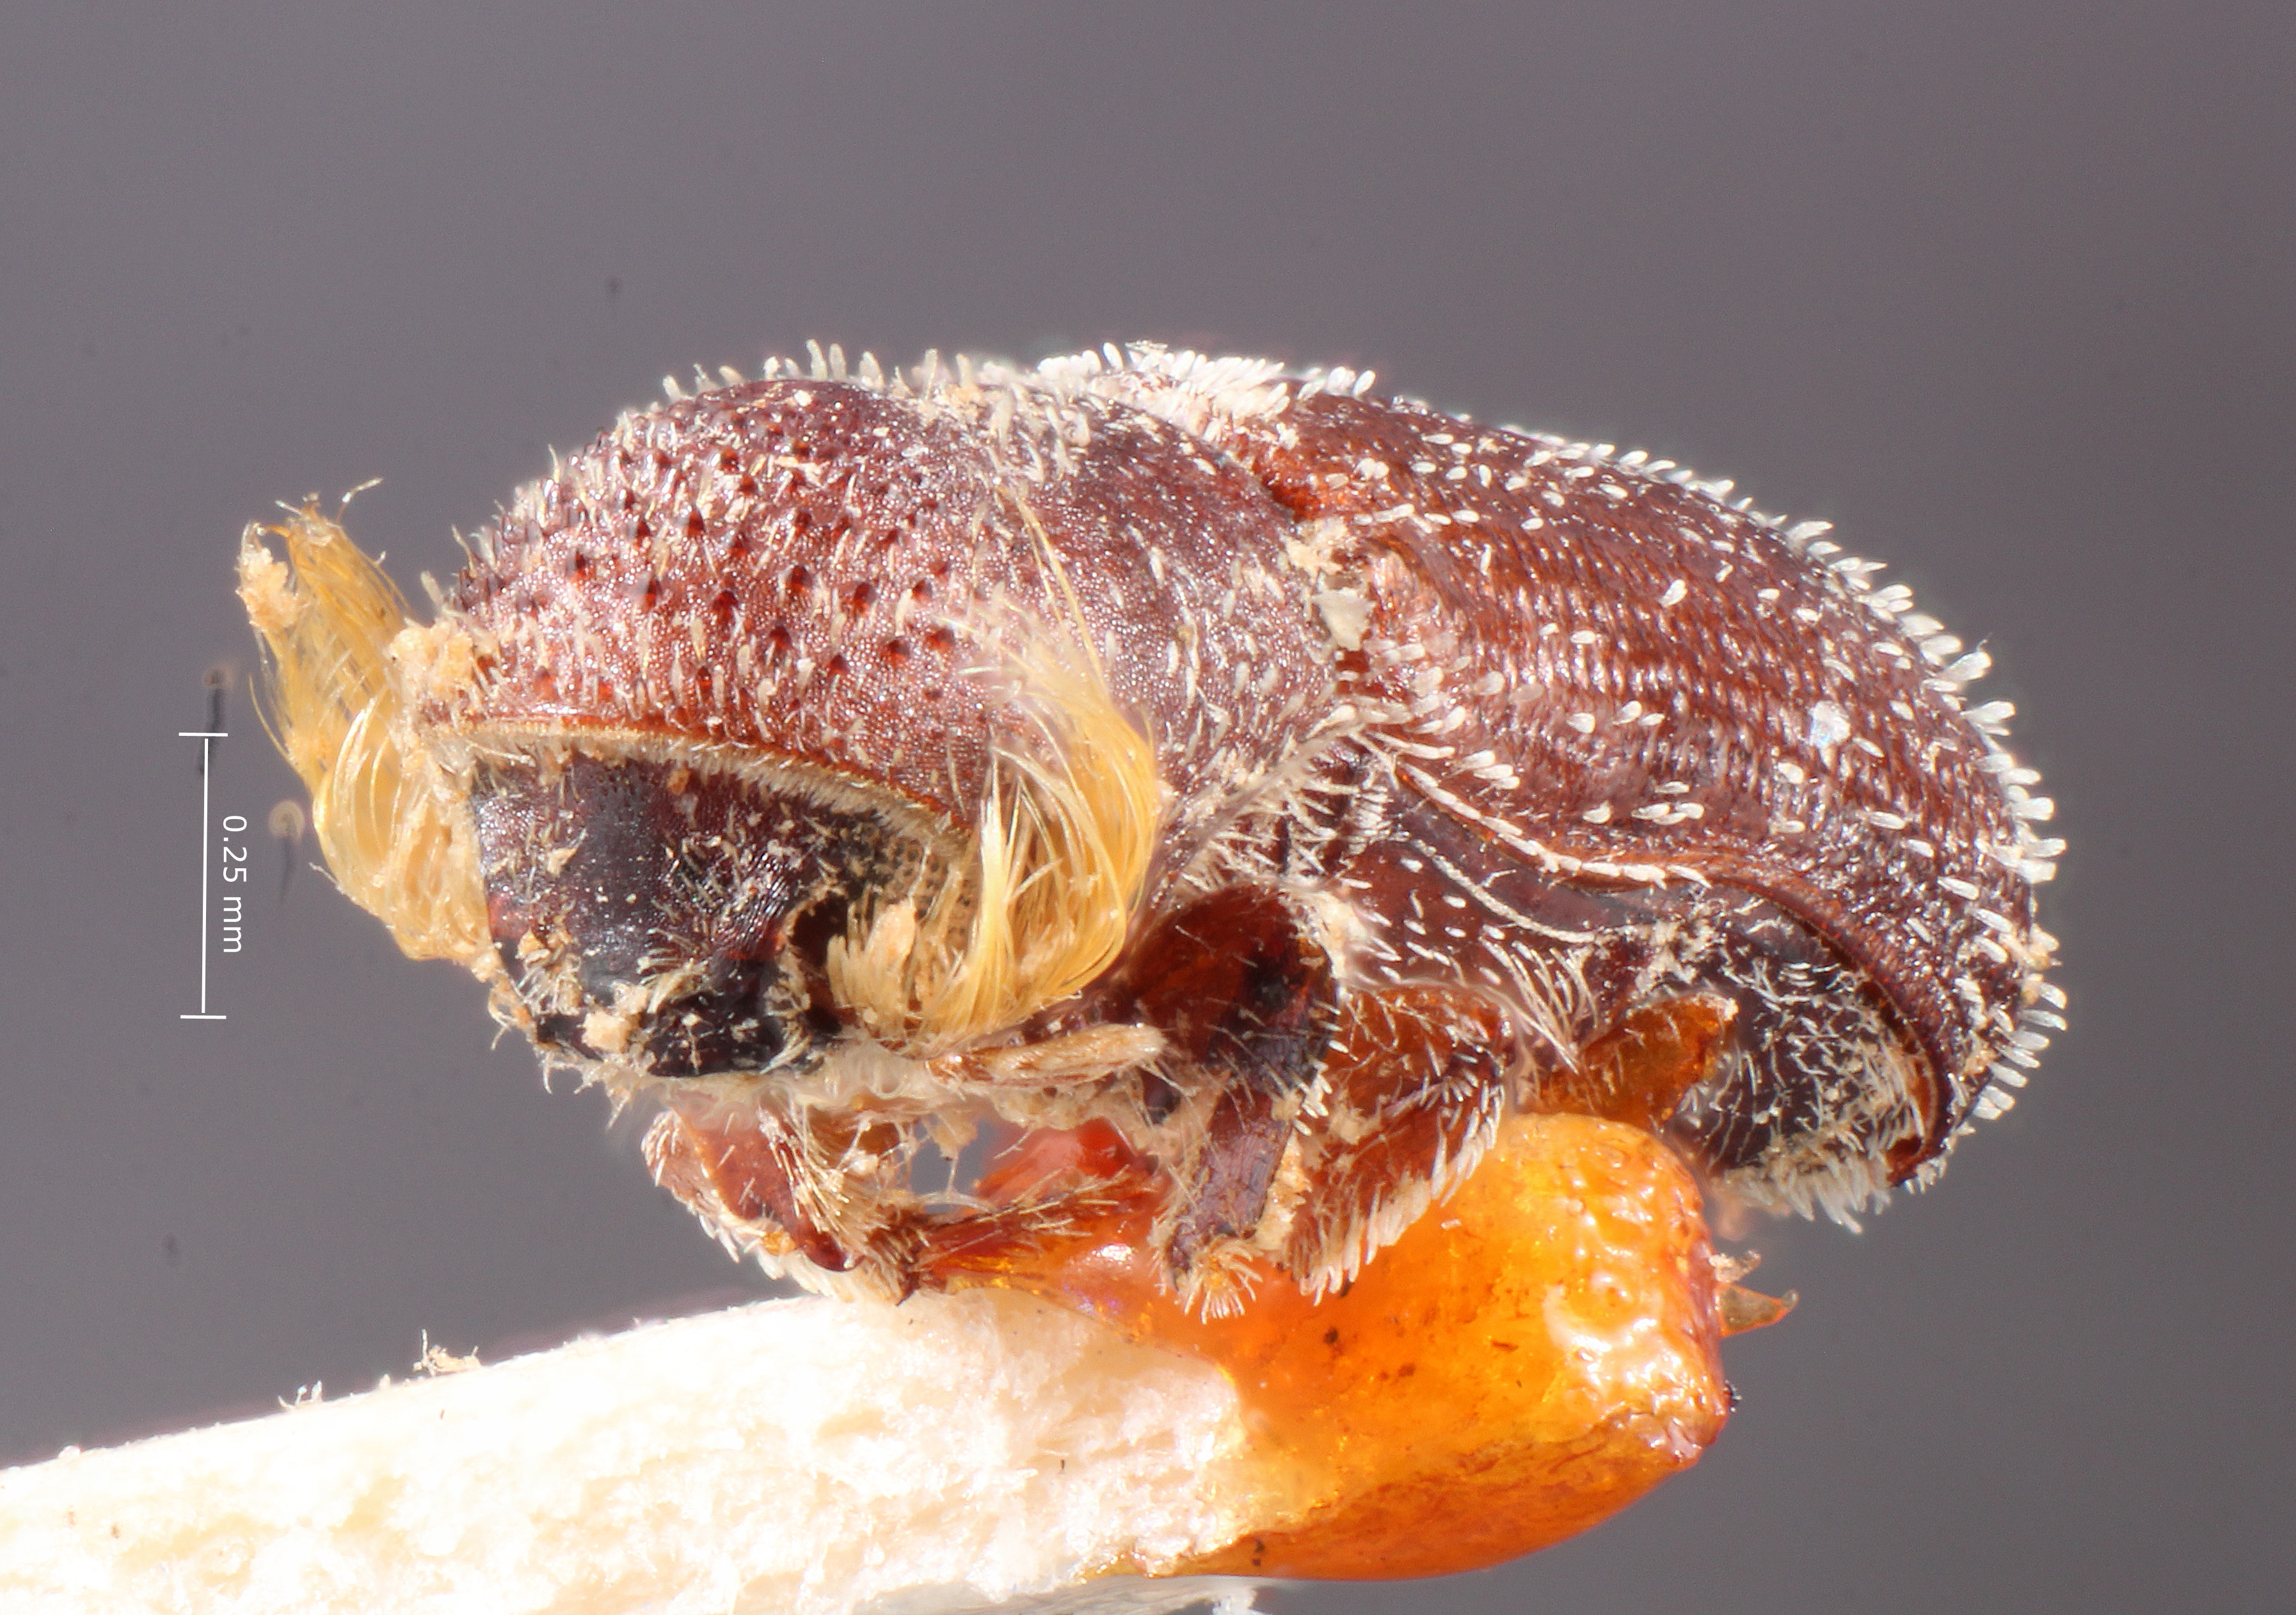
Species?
Micracis lignator
